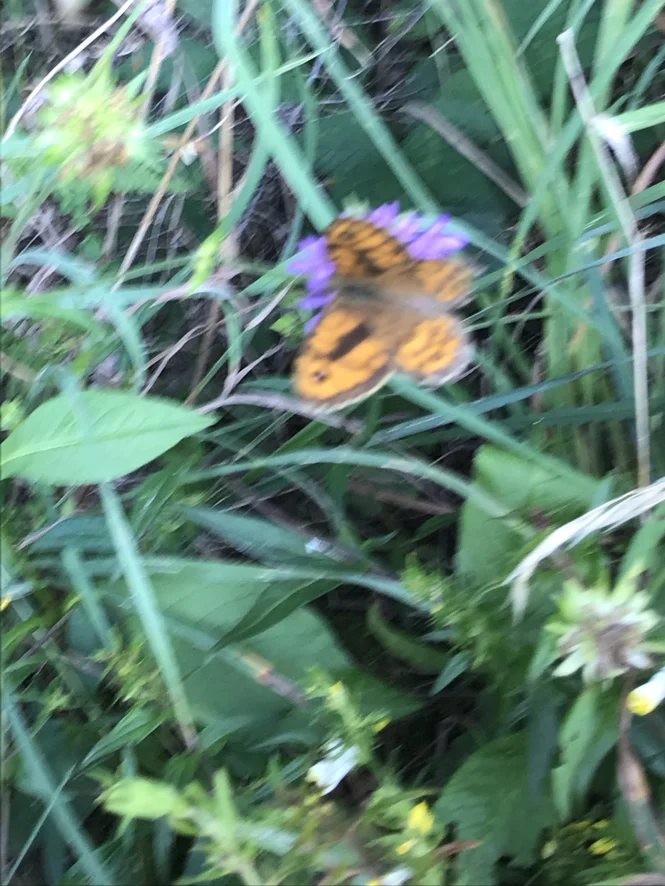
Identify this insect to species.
Lasiommata megera (also Pararge megera)
